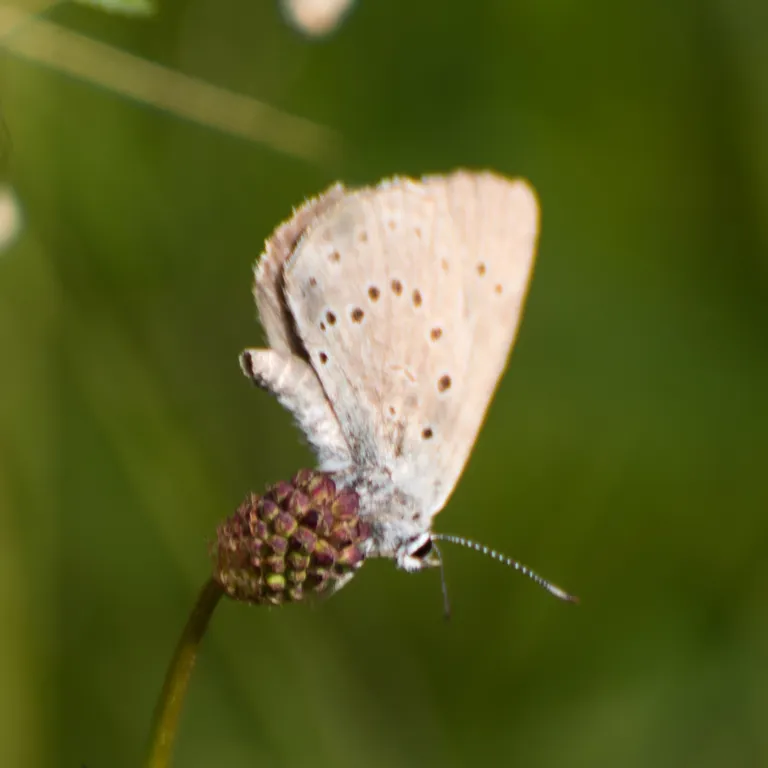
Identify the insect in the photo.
Phengaris teleius
